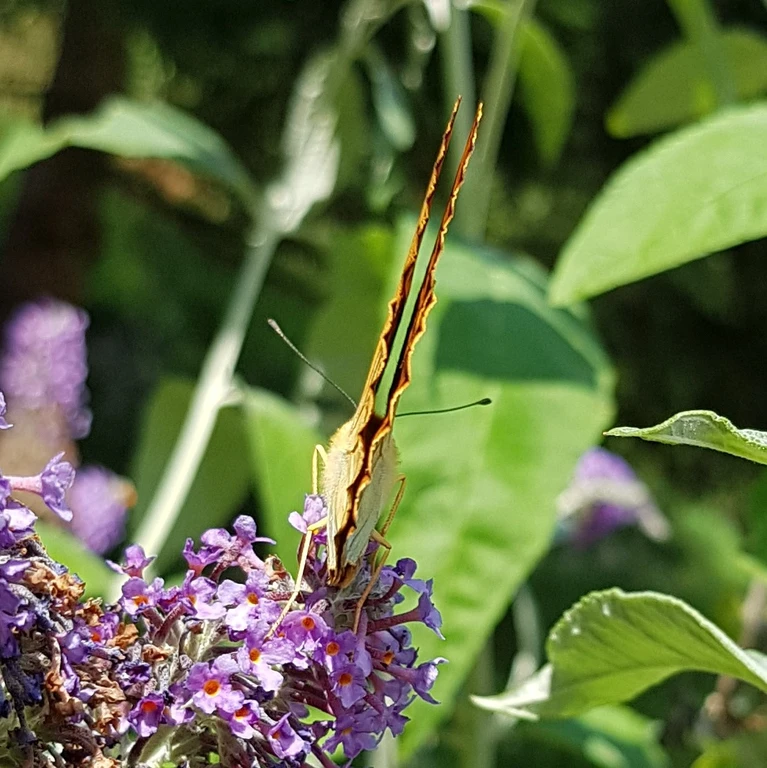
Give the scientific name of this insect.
Argynnis paphia
